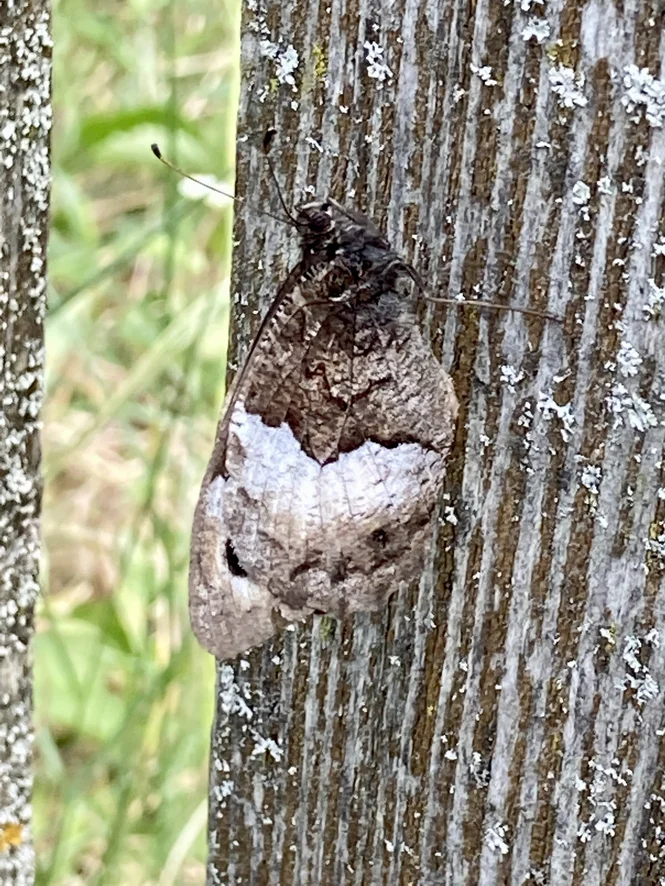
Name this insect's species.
Hipparchia alcyone
